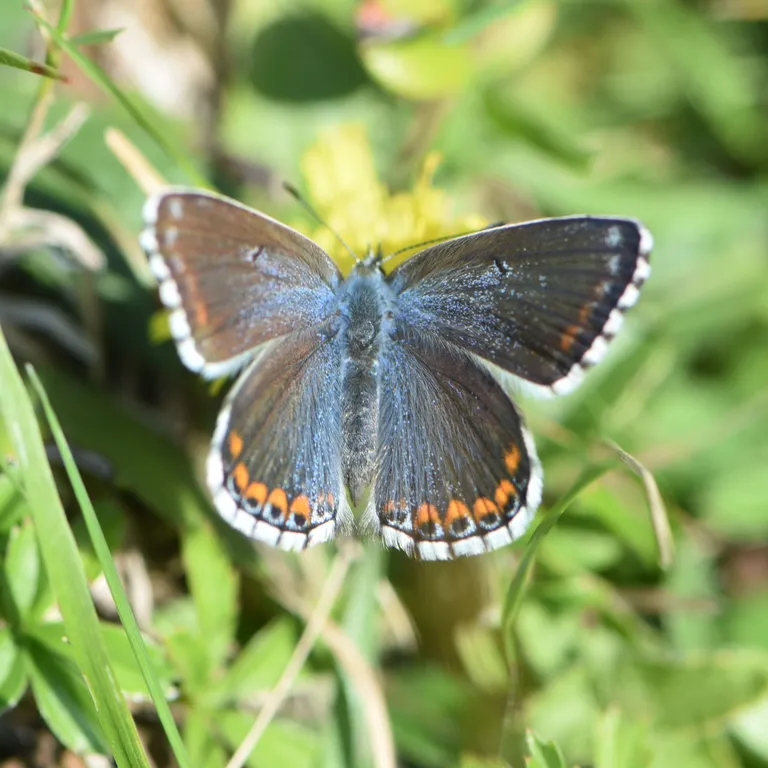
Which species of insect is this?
Lysandra bellargus
